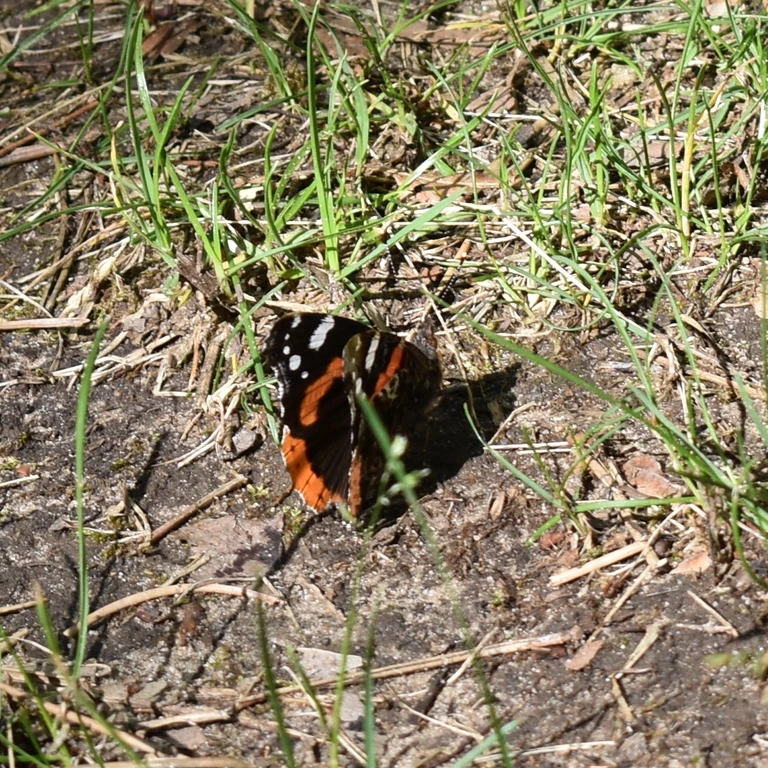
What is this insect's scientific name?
Vanessa atalanta
